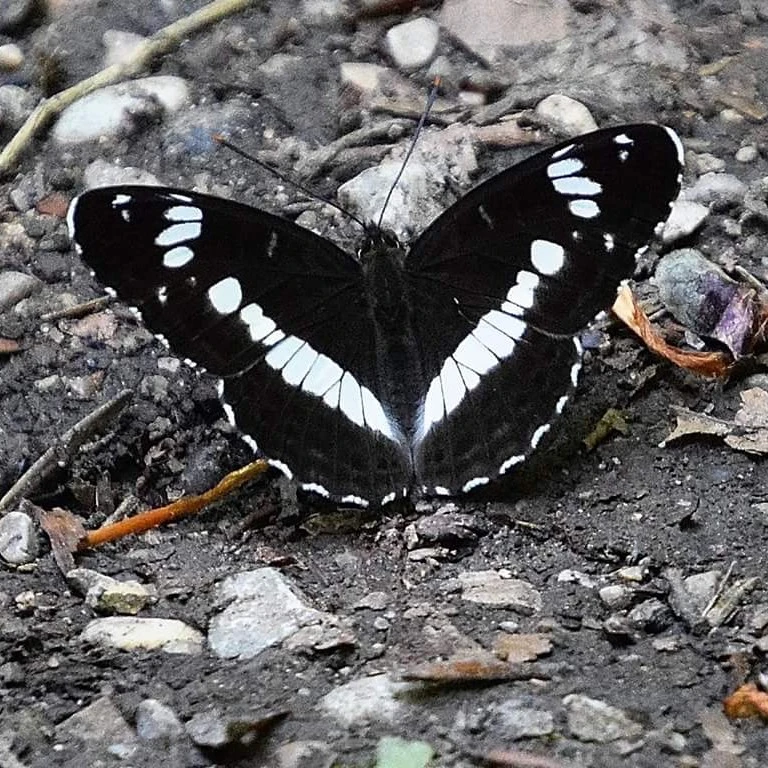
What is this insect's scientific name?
Limenitis camilla (also Ladoga camilla)
